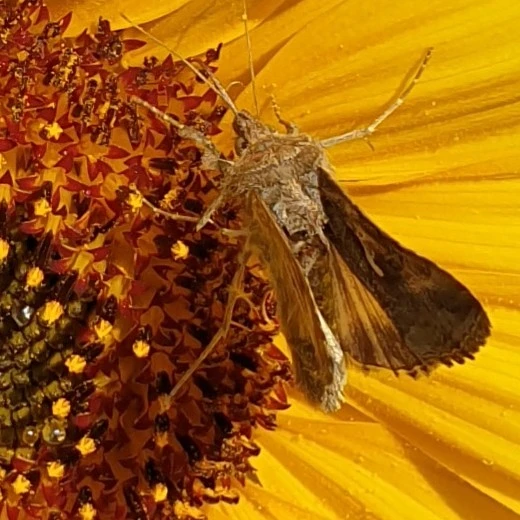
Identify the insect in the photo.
Autographa gamma
